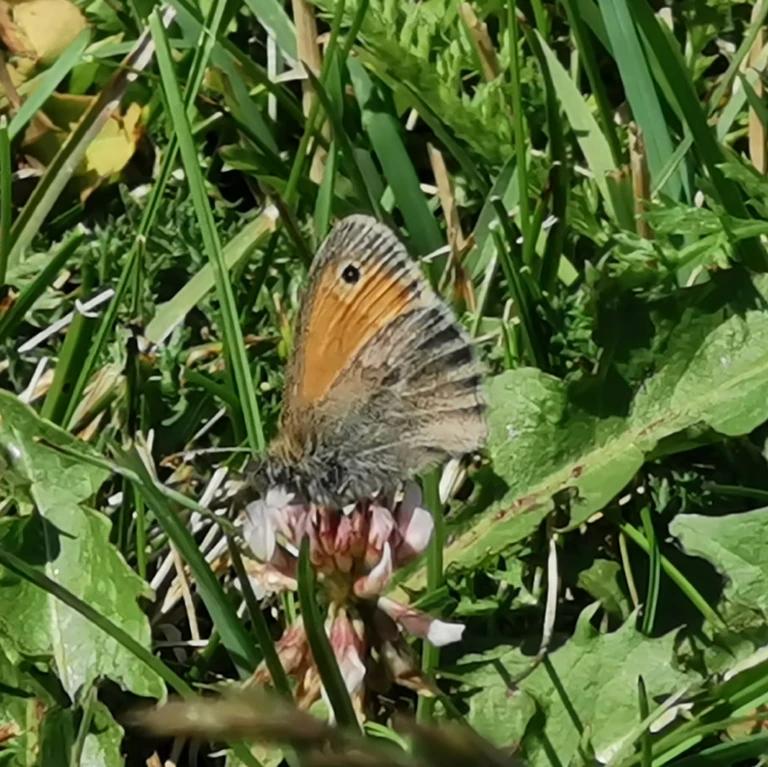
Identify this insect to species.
Coenonympha pamphilus
